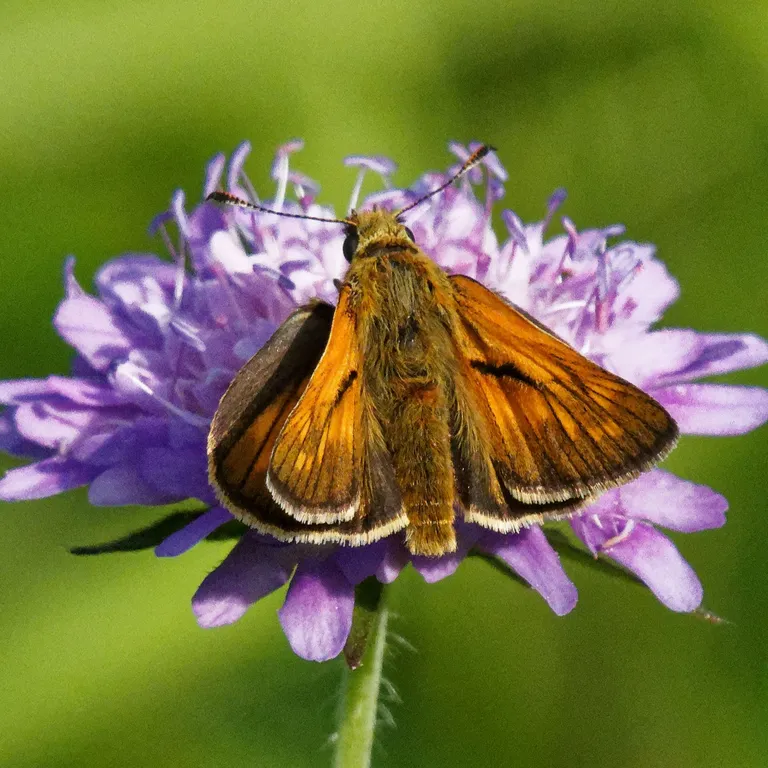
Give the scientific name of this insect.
Ochlodes sylvanus (also Ochlodes venata)
